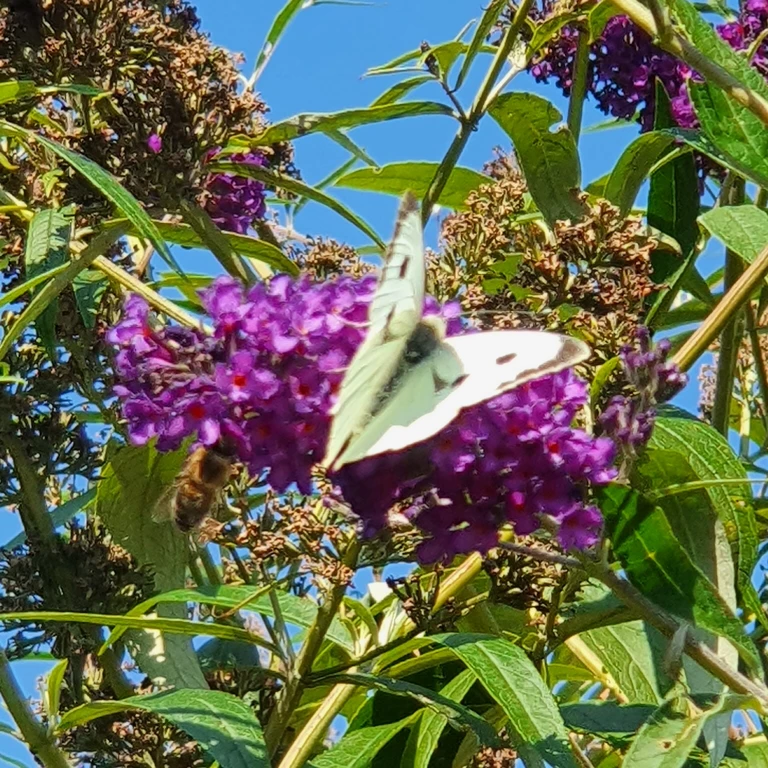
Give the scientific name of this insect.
Pieris brassicae
